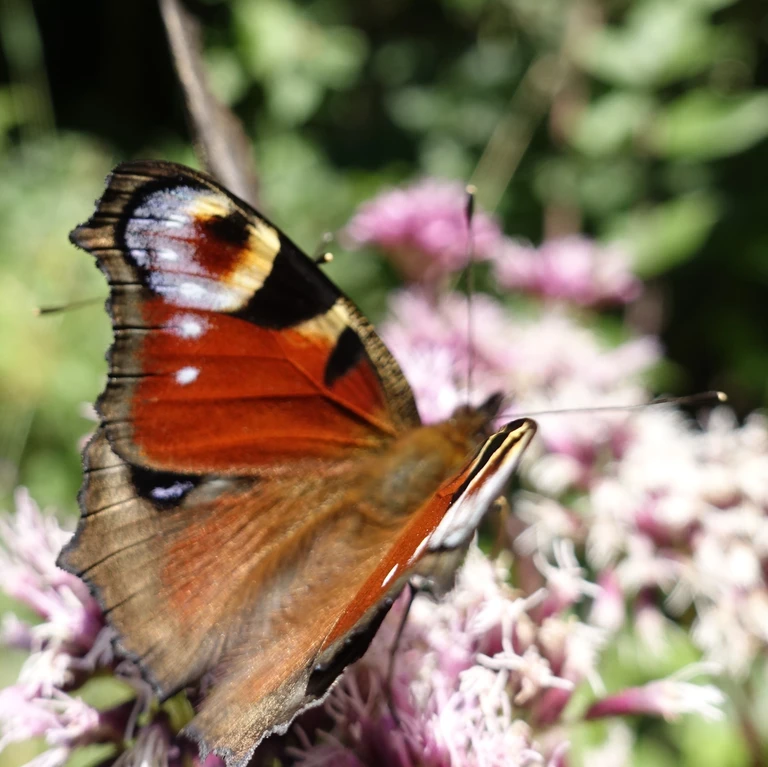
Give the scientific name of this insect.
Aglais io
